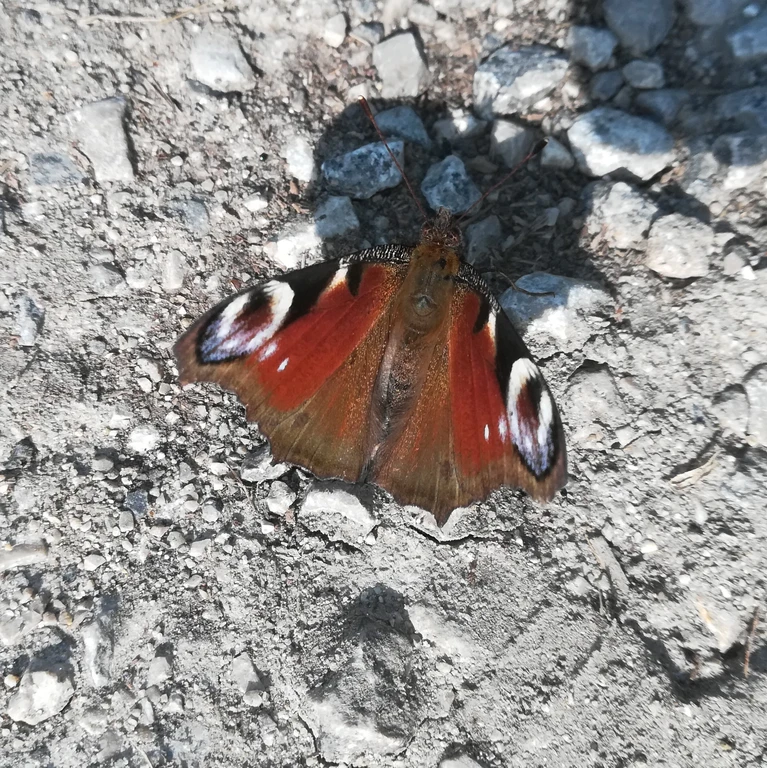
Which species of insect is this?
Aglais io
